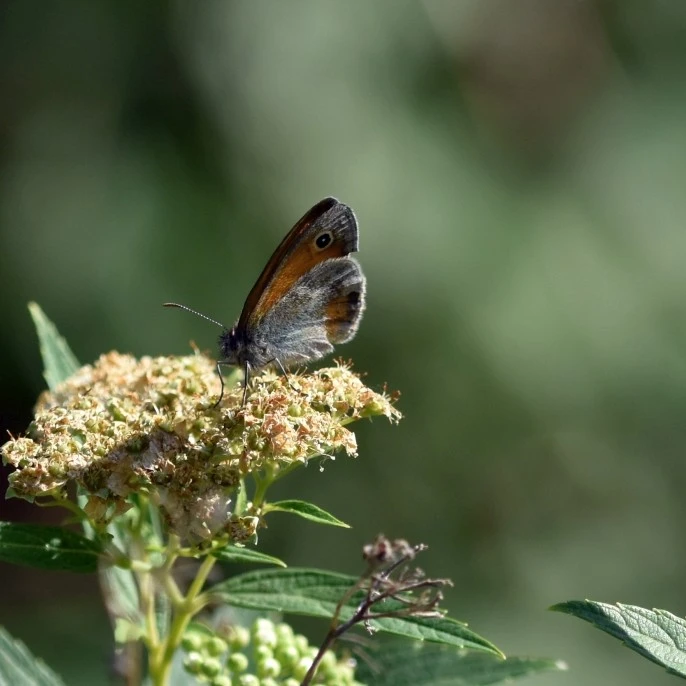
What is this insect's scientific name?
Coenonympha pamphilus
